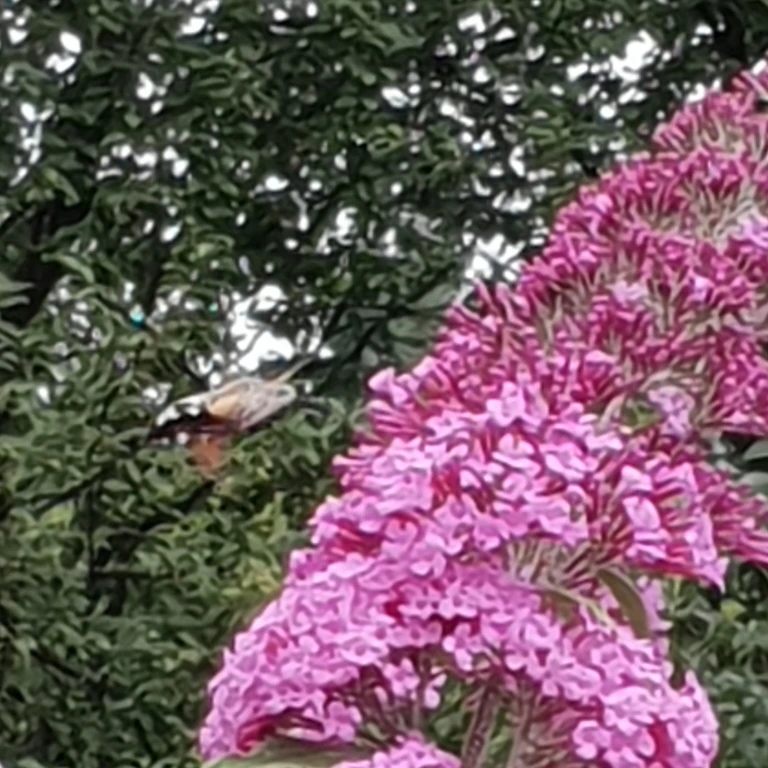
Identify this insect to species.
Macroglossum stellatarum
